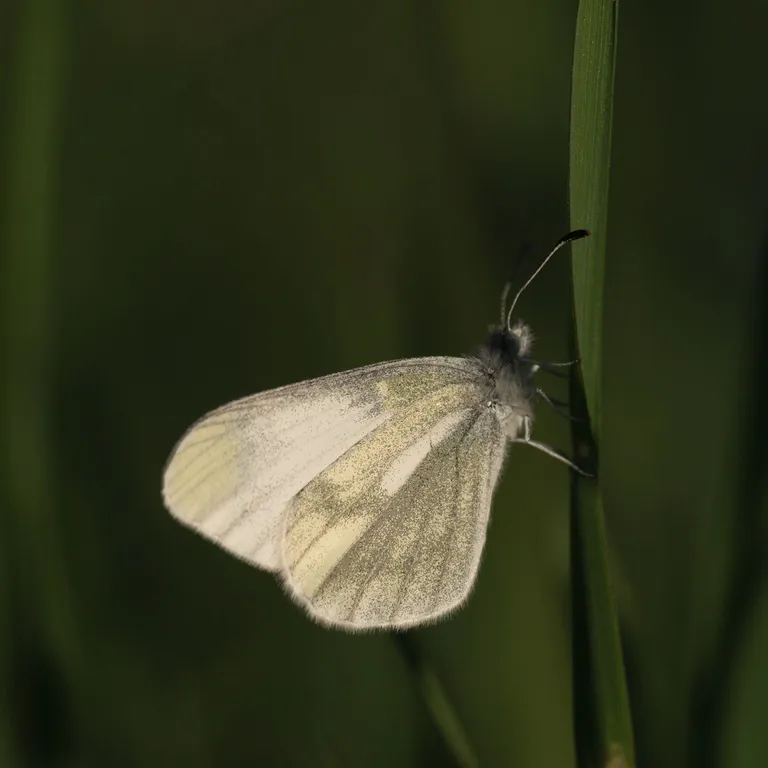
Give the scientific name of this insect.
Leptidea sinapis/juvernica
